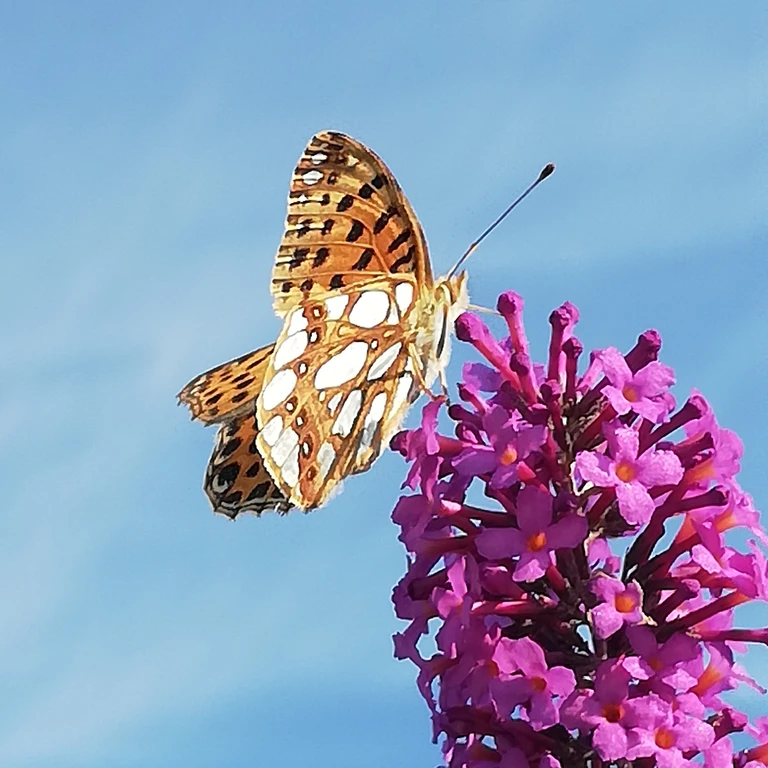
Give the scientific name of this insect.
Issoria lathonia
